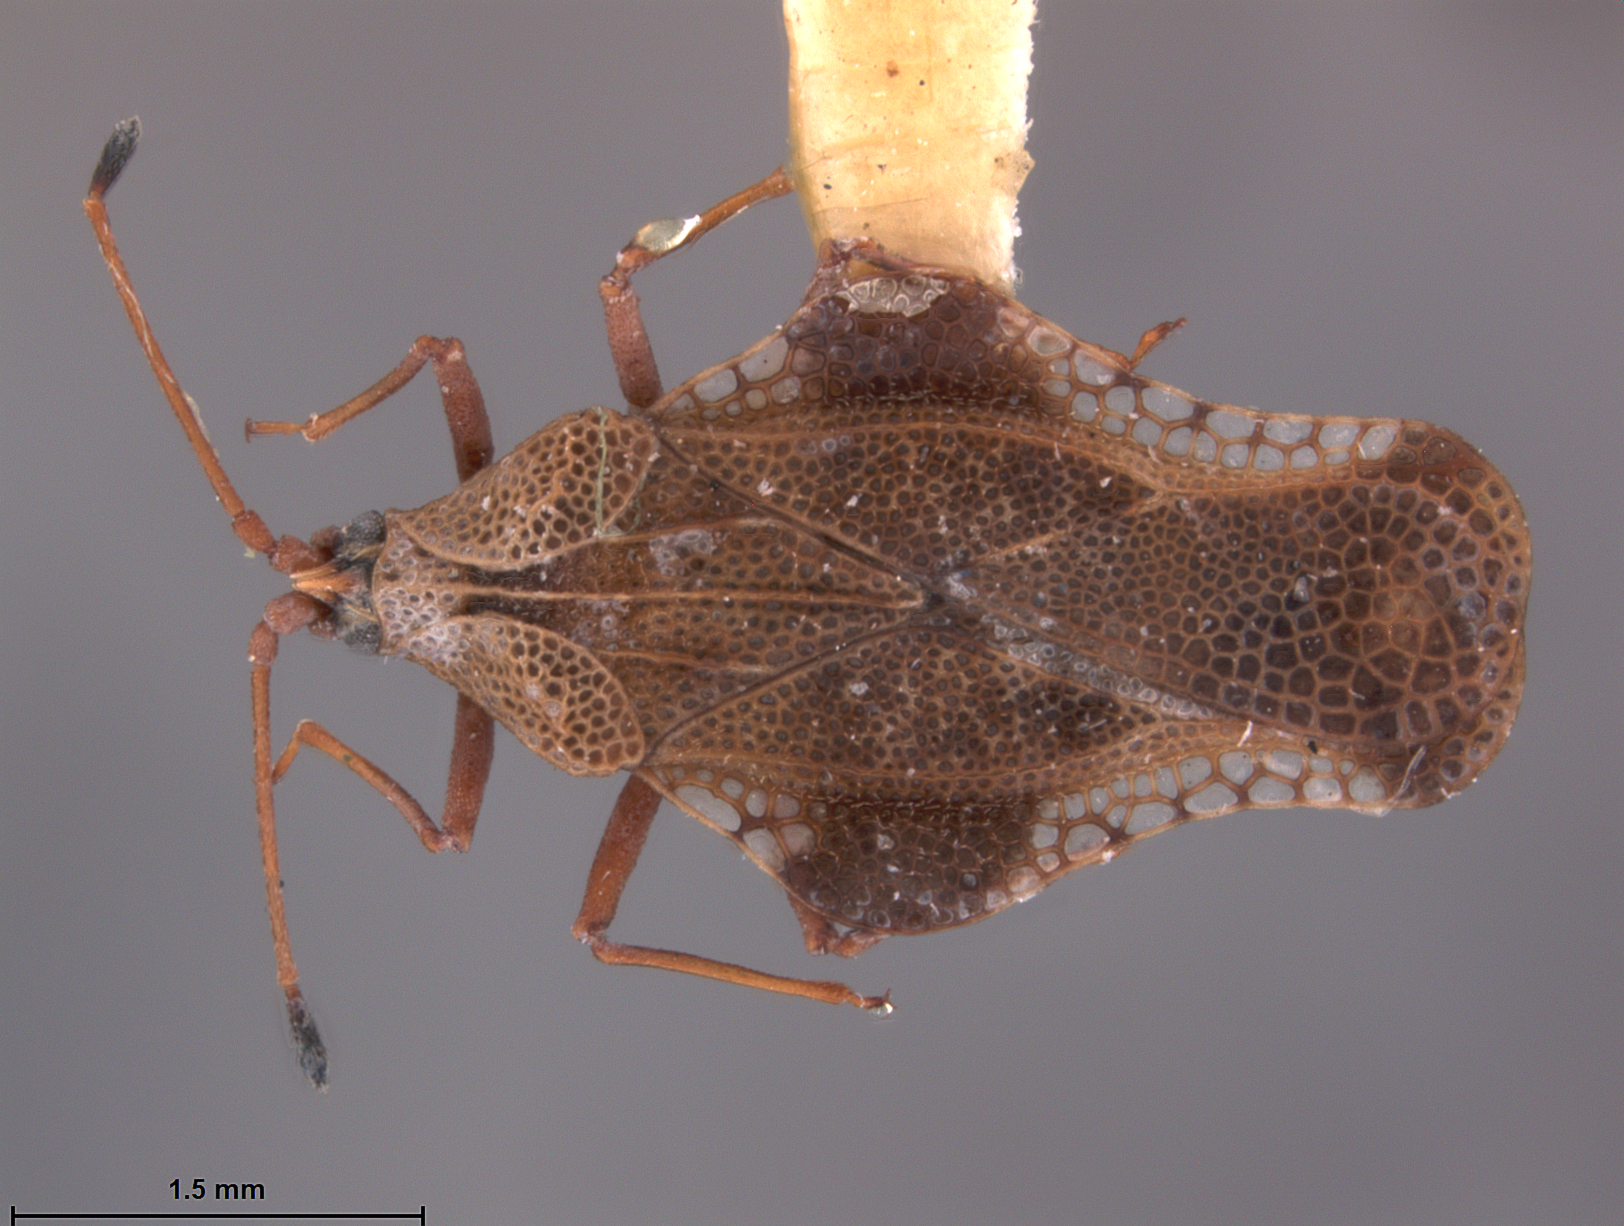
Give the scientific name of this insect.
Cysteochila undosa
